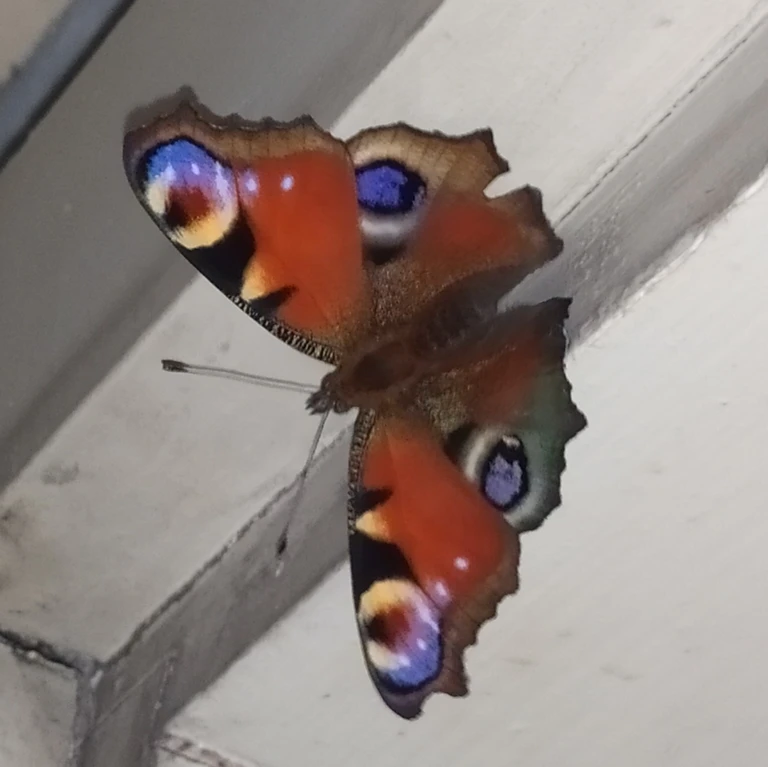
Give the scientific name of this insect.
Aglais io
